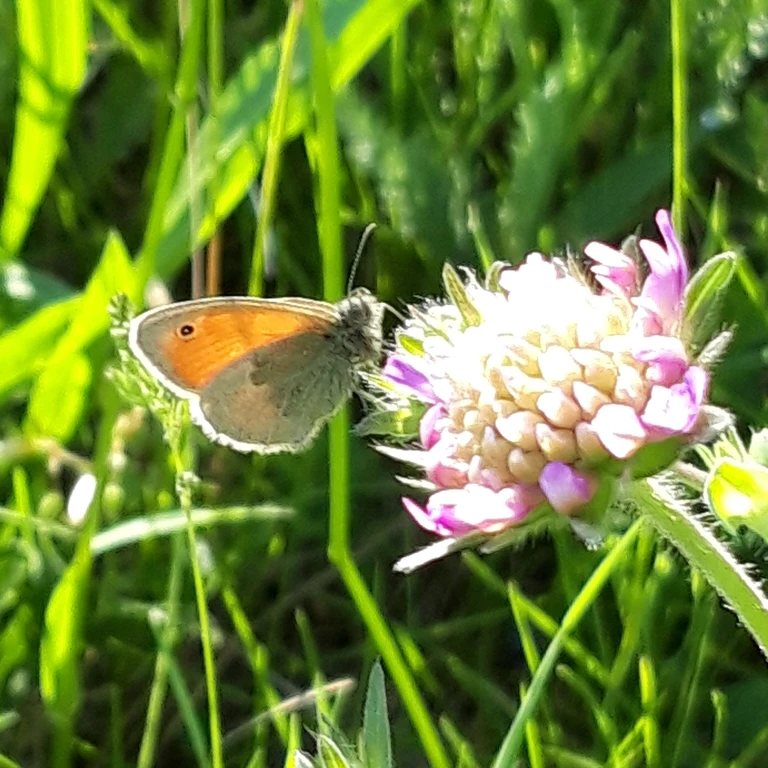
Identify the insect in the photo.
Coenonympha pamphilus
